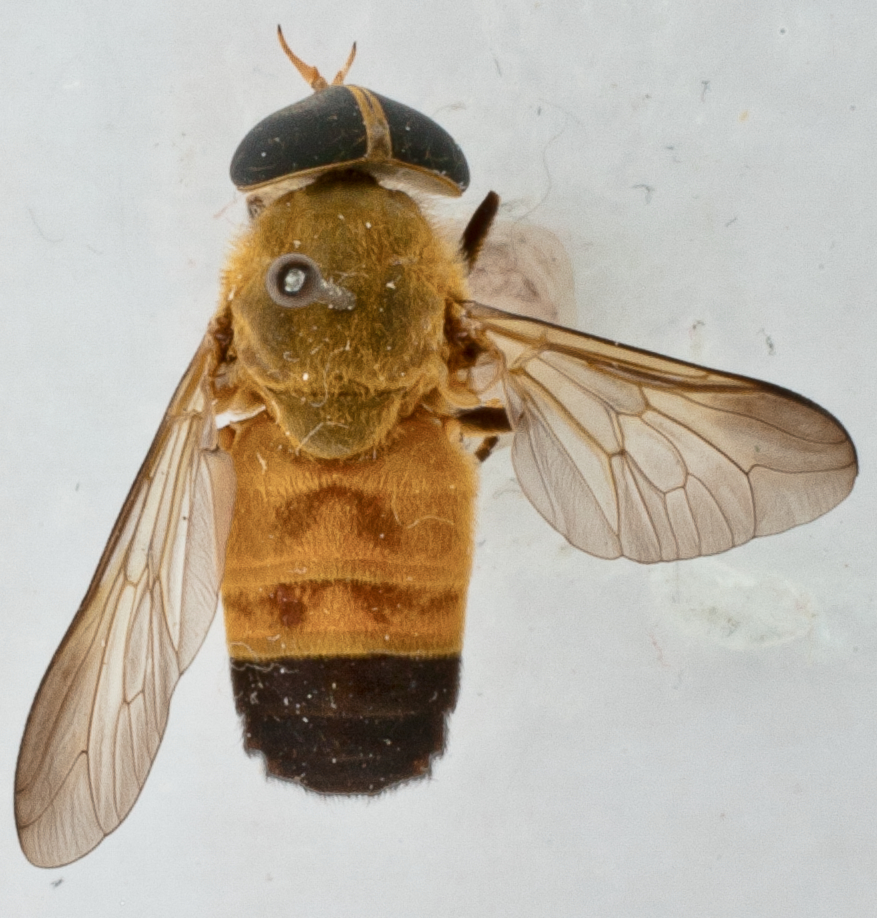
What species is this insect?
Tabanus jacobi
